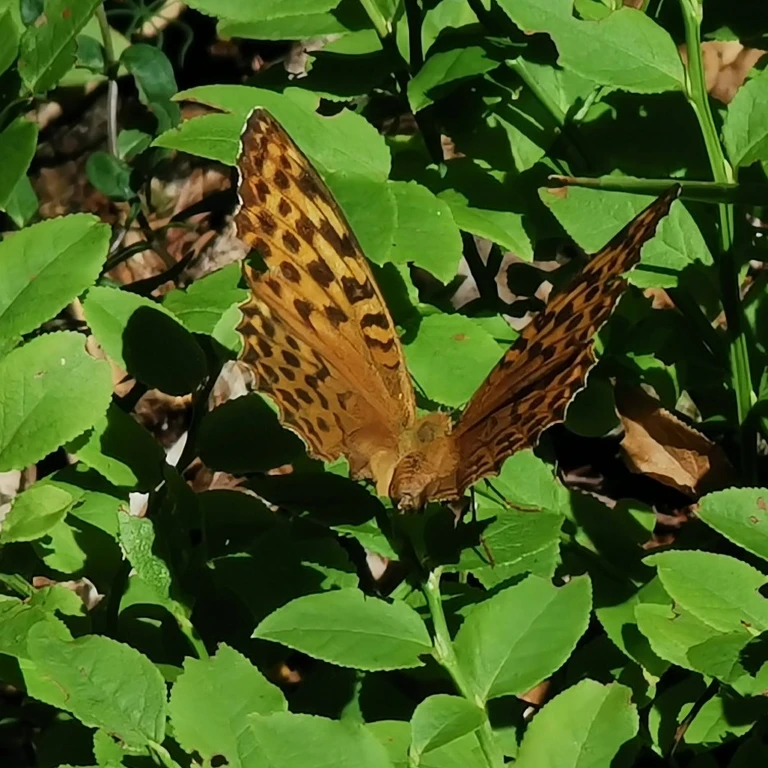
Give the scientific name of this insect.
Argynnis paphia
